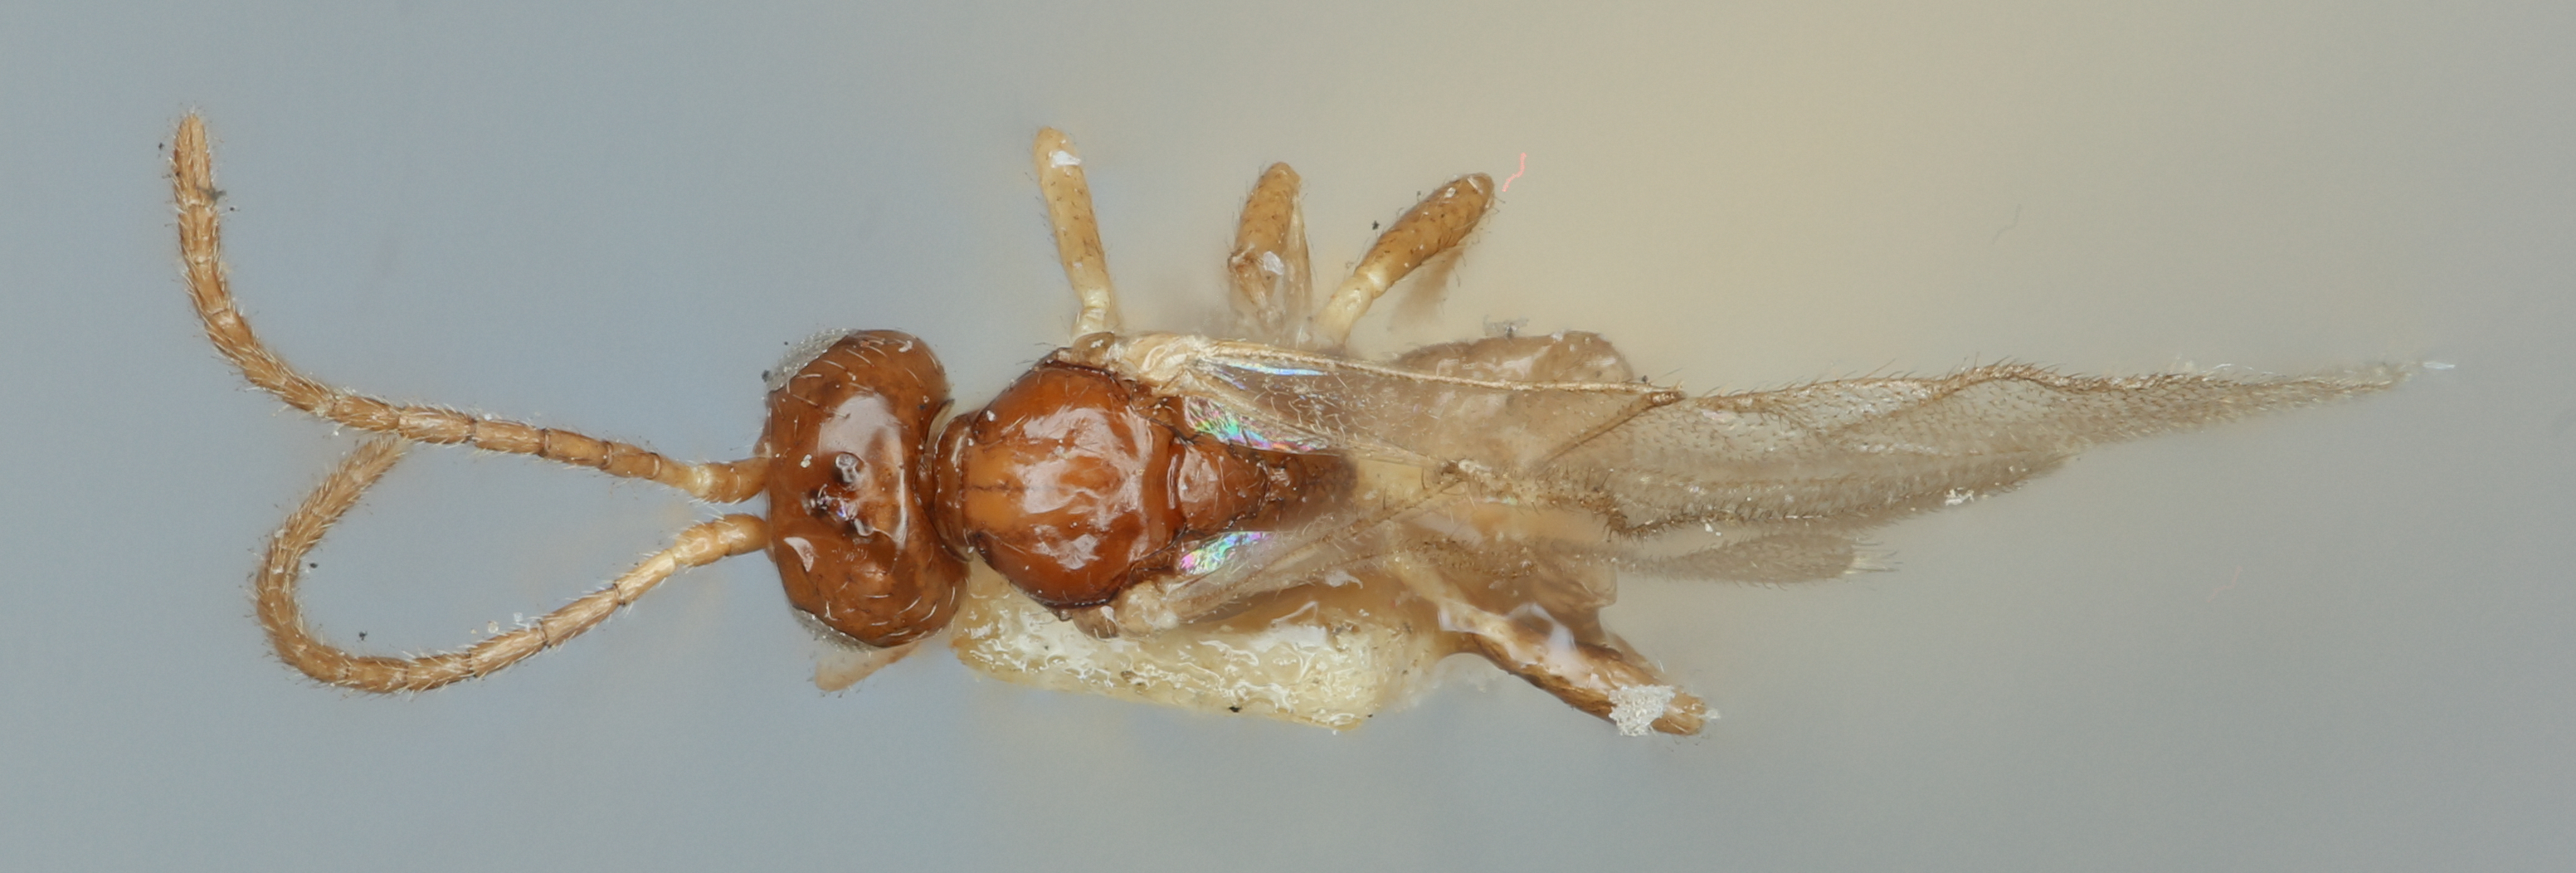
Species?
Aphidius phorodontis
